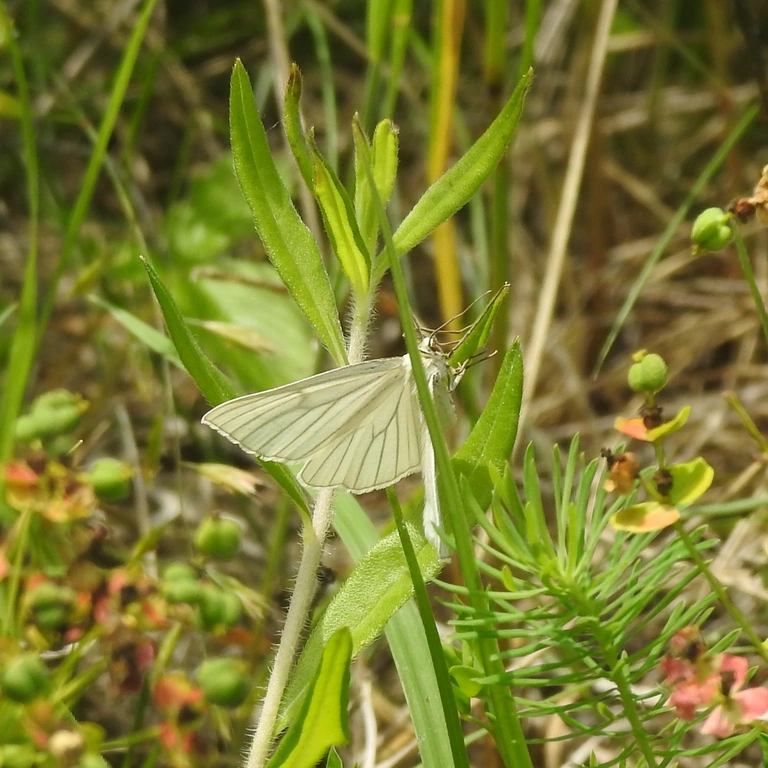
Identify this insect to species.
Siona lineata
